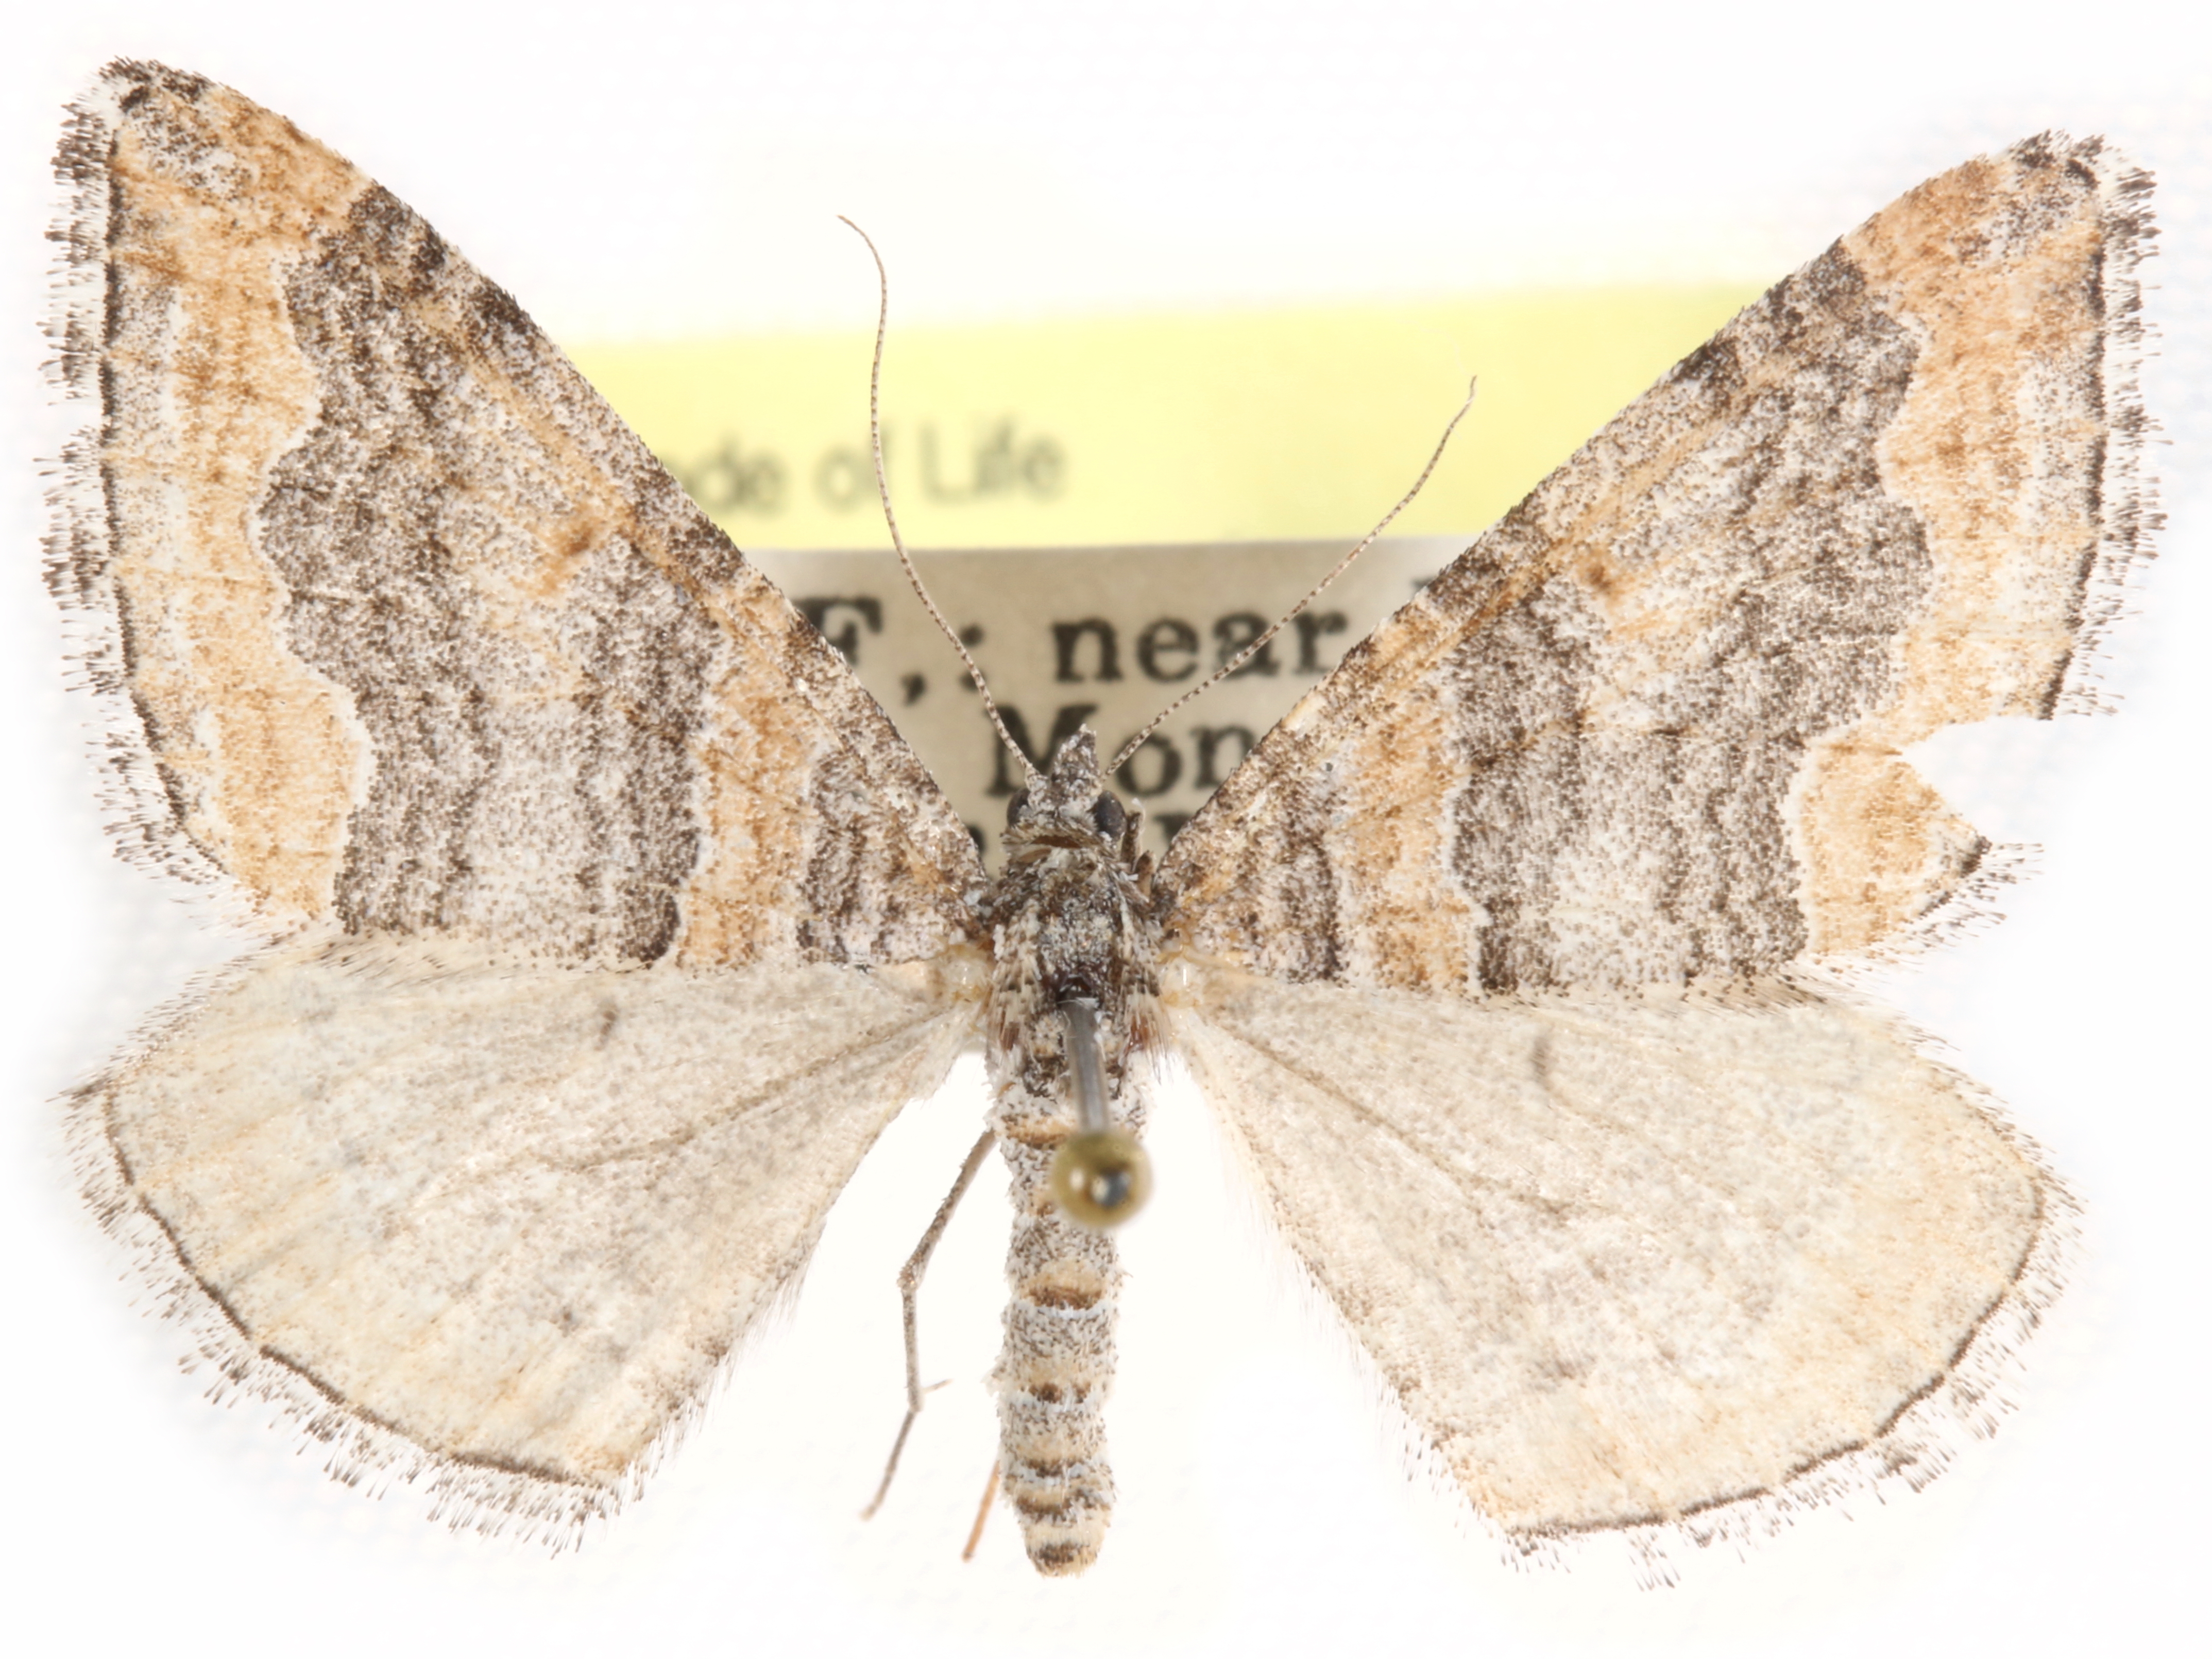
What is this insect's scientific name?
Perizoma custodiata
